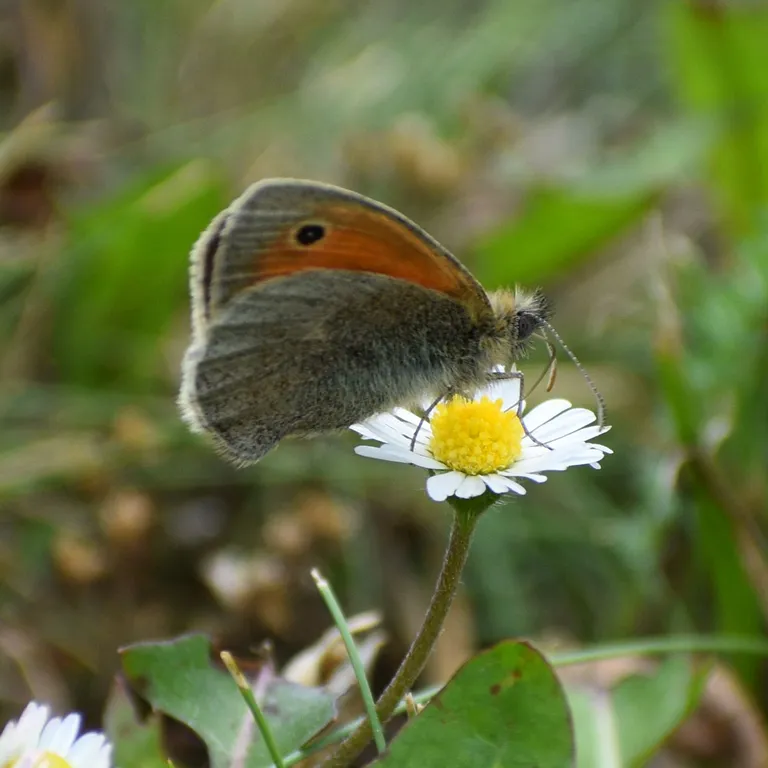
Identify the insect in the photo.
Coenonympha pamphilus
